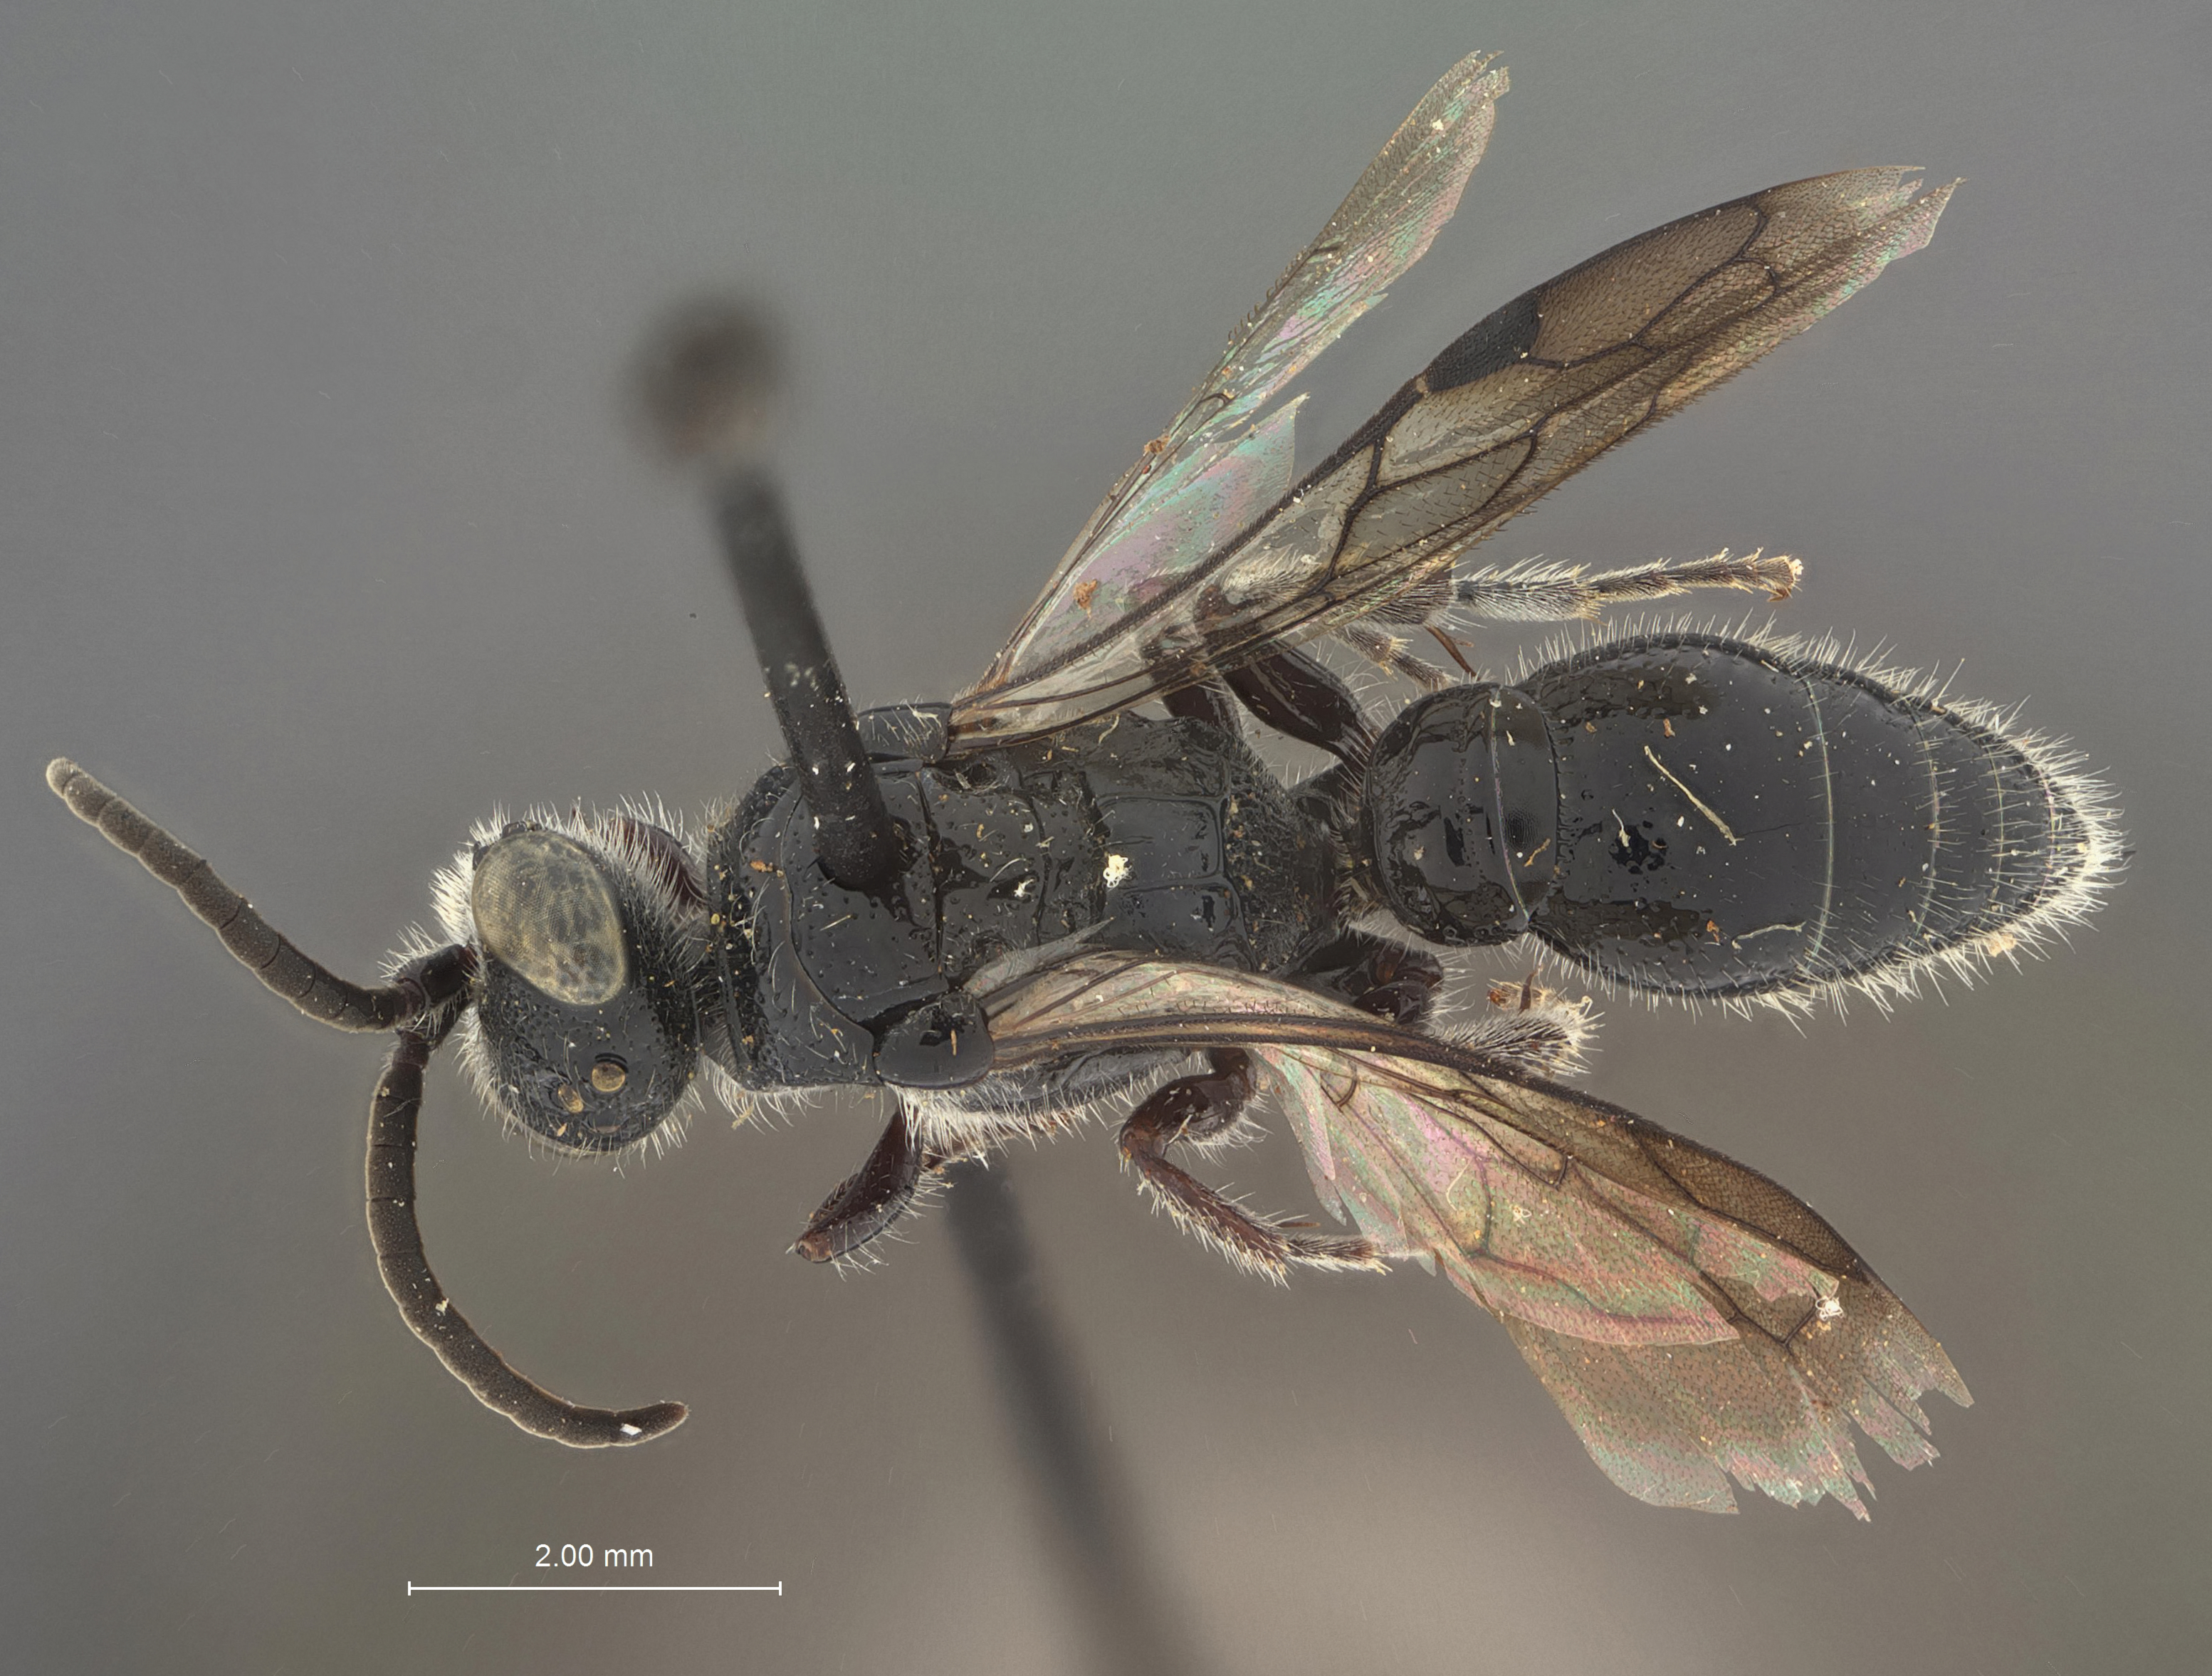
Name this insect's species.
Tiphia hispaniolae
